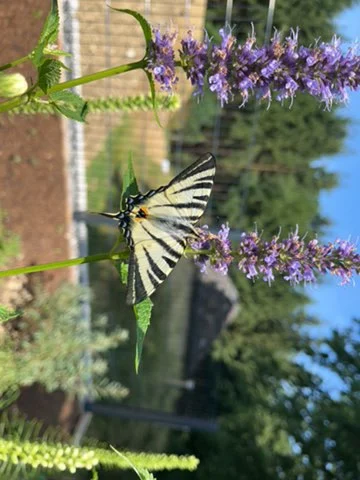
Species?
Iphiclides podalirius
